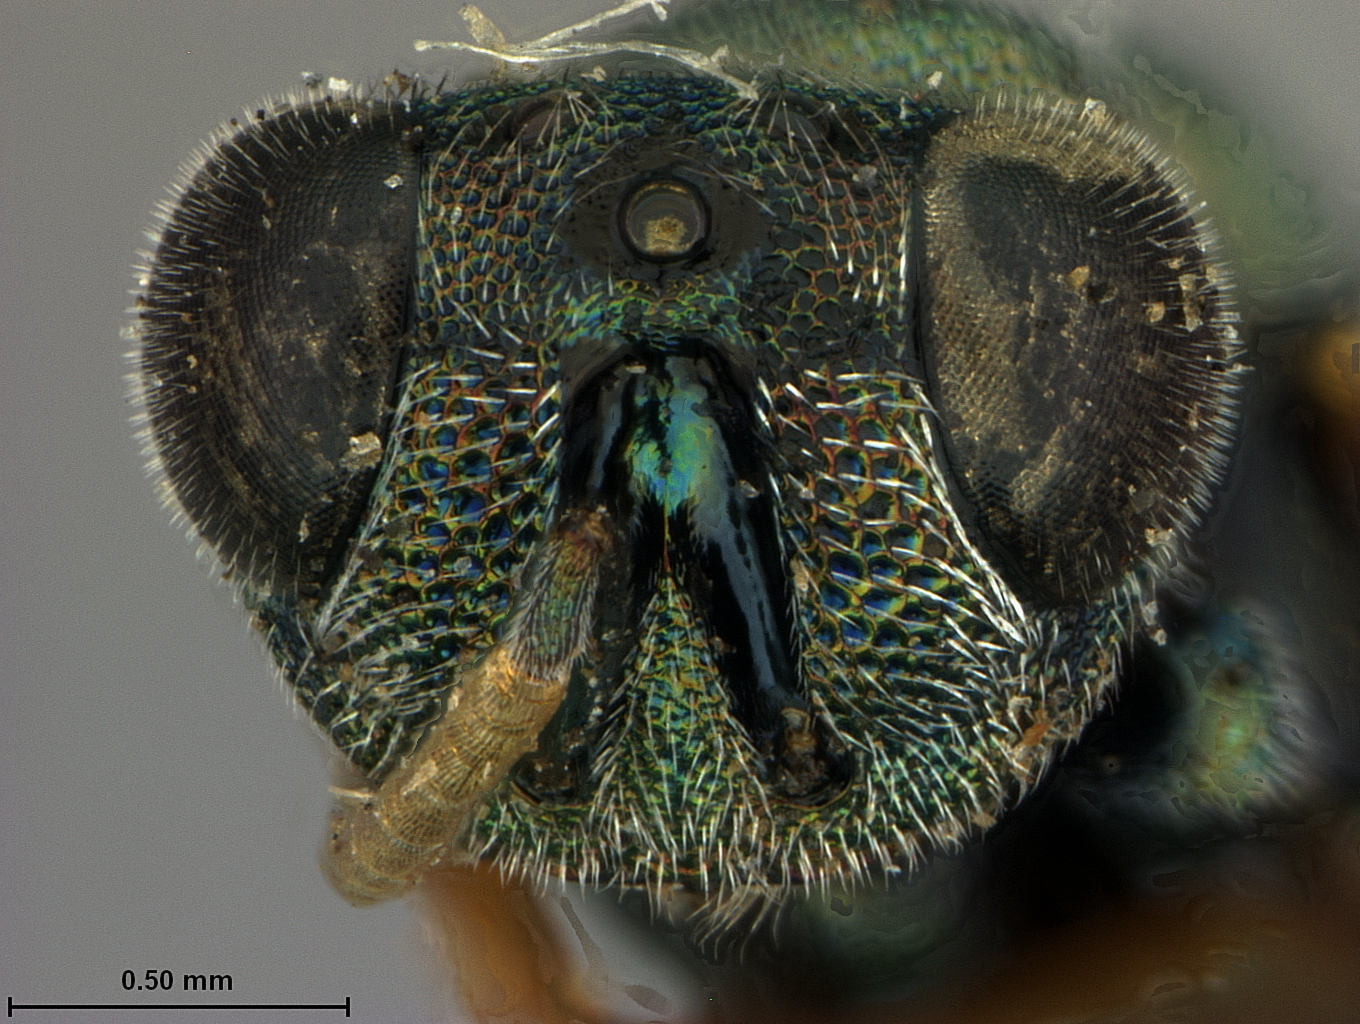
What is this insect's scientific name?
Epistenia odyneri
